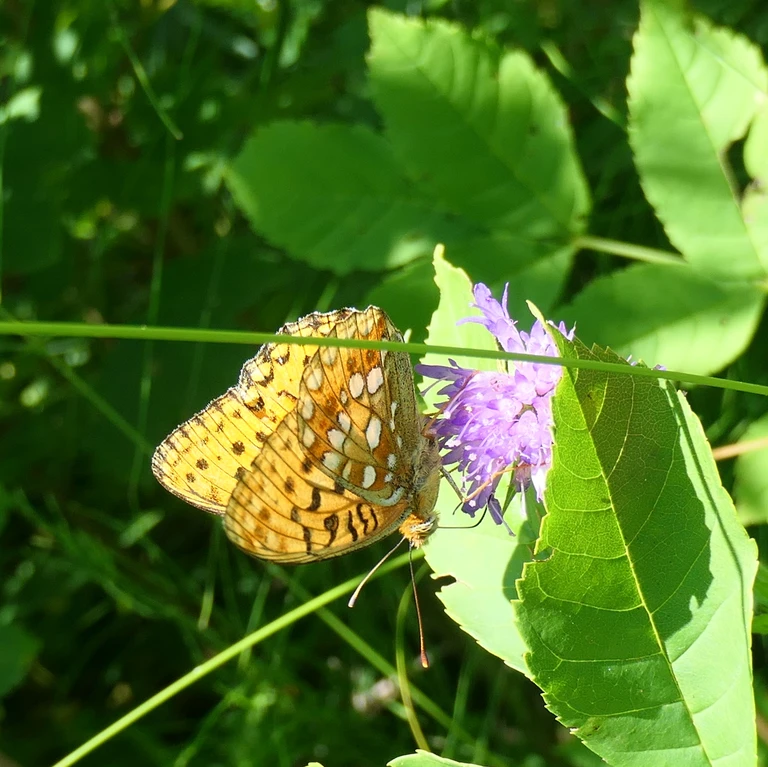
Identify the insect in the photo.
Fabriciana adippe
